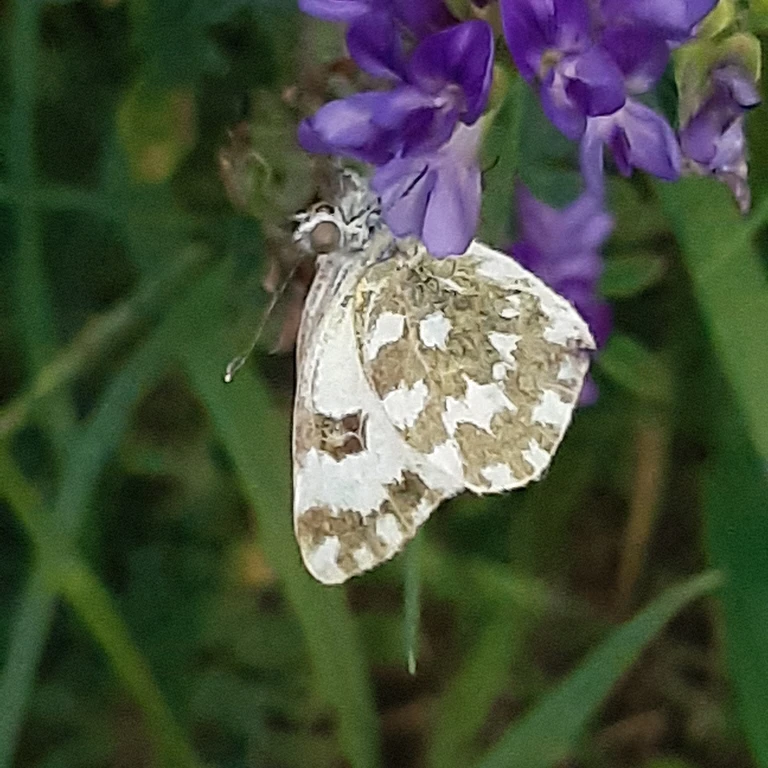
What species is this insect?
Pontia edusa
